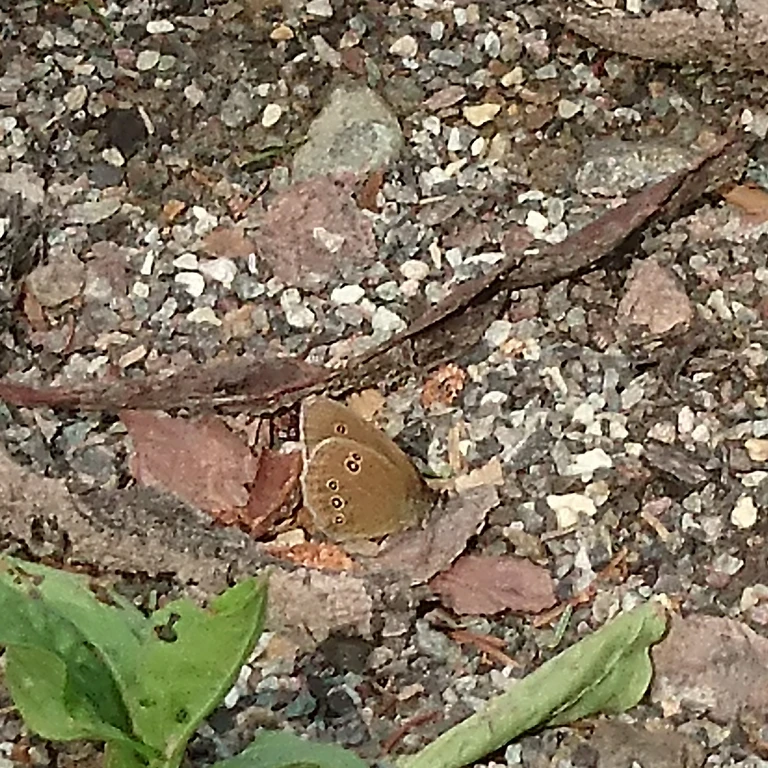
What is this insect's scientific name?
Aphantopus hyperantus
